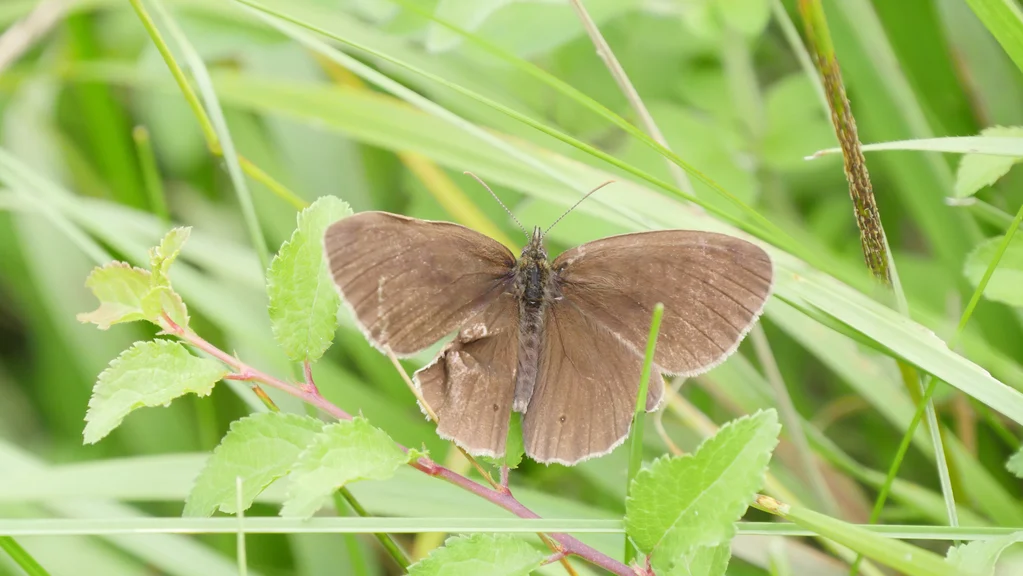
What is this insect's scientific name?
Aphantopus hyperantus
